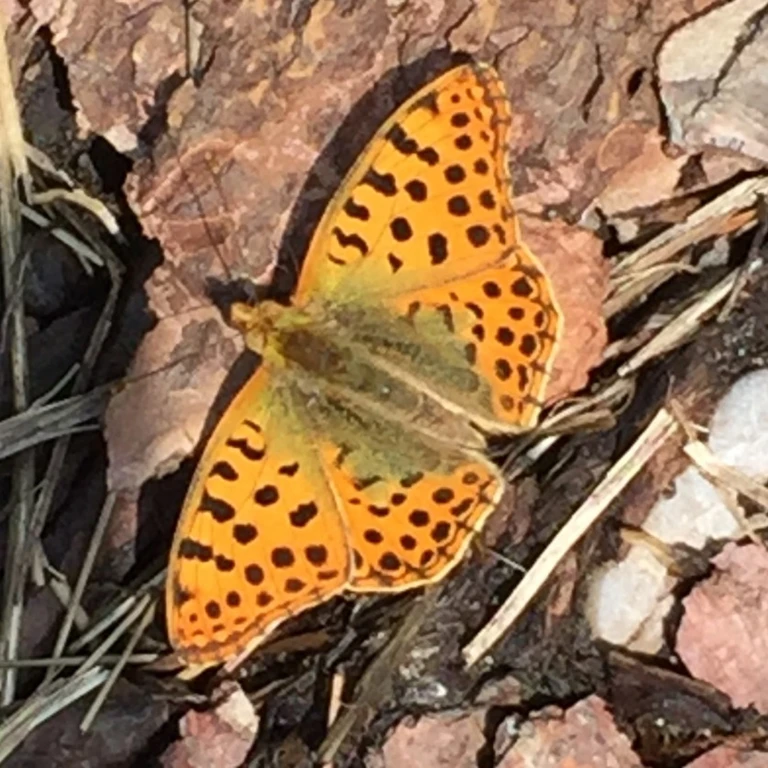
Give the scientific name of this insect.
Issoria lathonia
